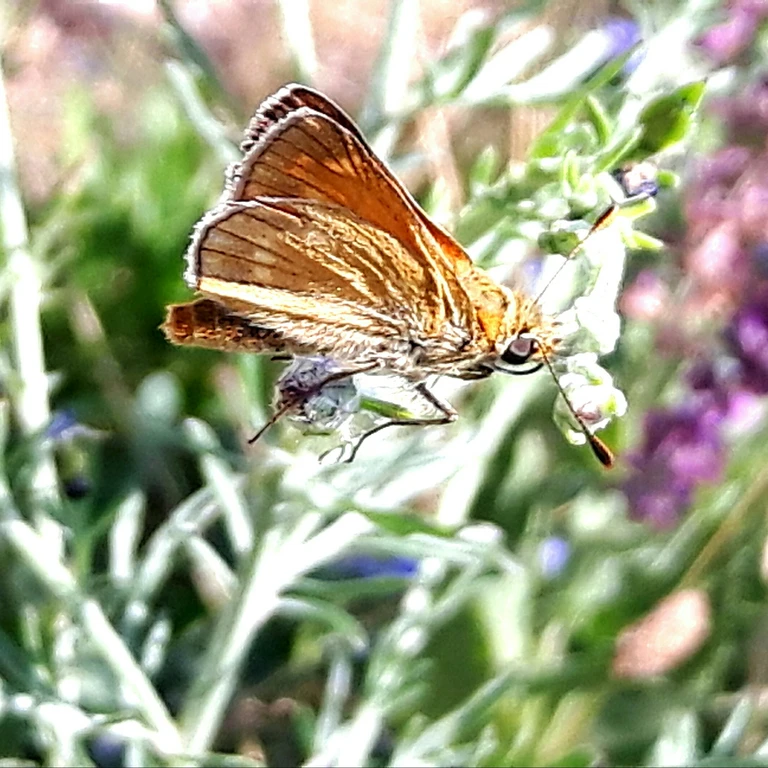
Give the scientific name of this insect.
Ochlodes sylvanus (also Ochlodes venata)
